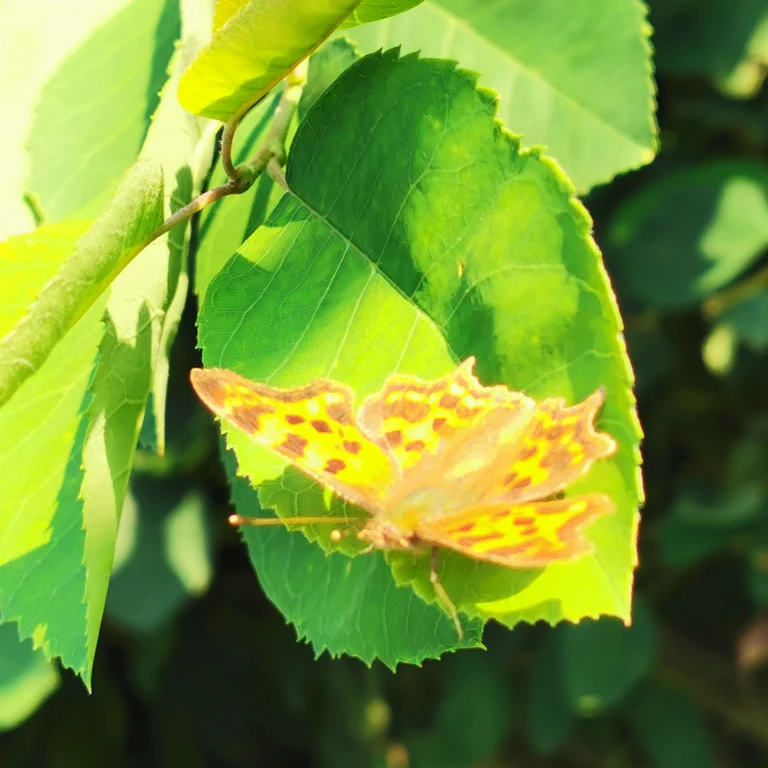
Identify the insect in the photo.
Polygonia c-album
